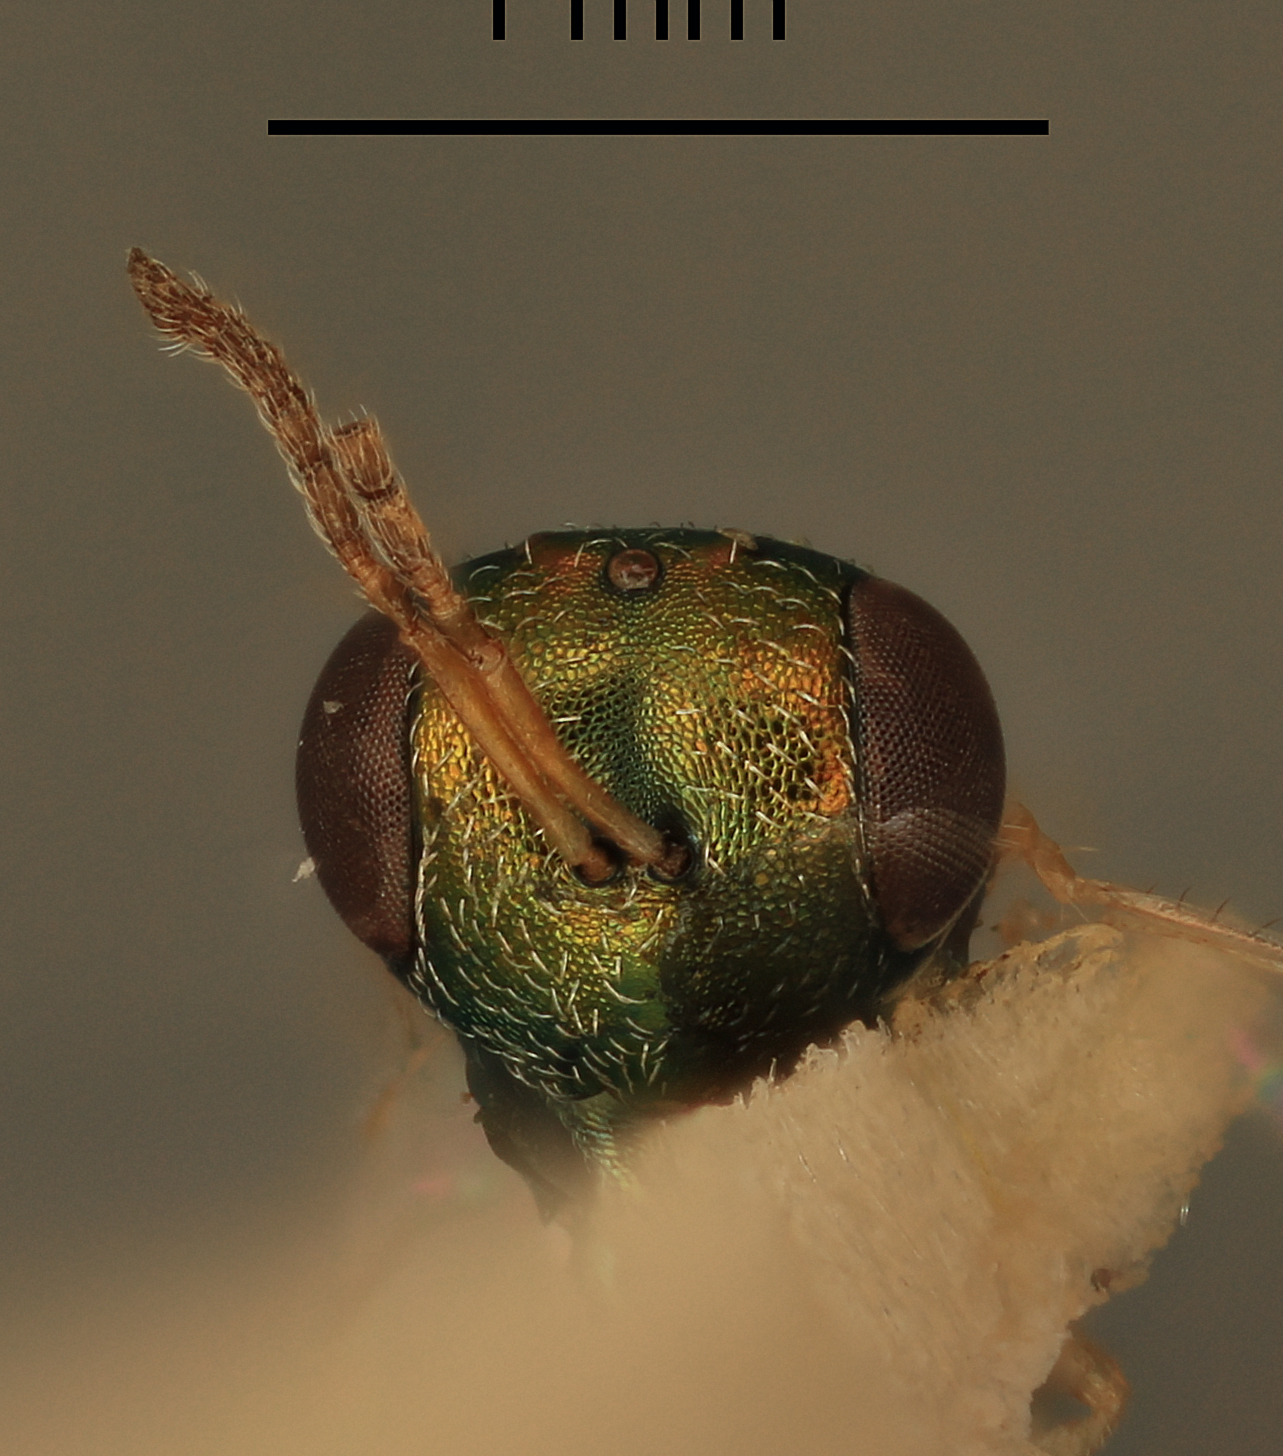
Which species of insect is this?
Protolaccus bacchadis
